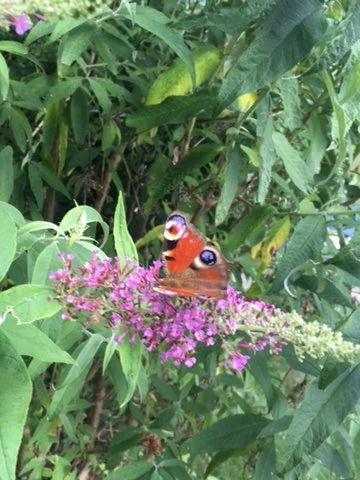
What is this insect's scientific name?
Aglais io
